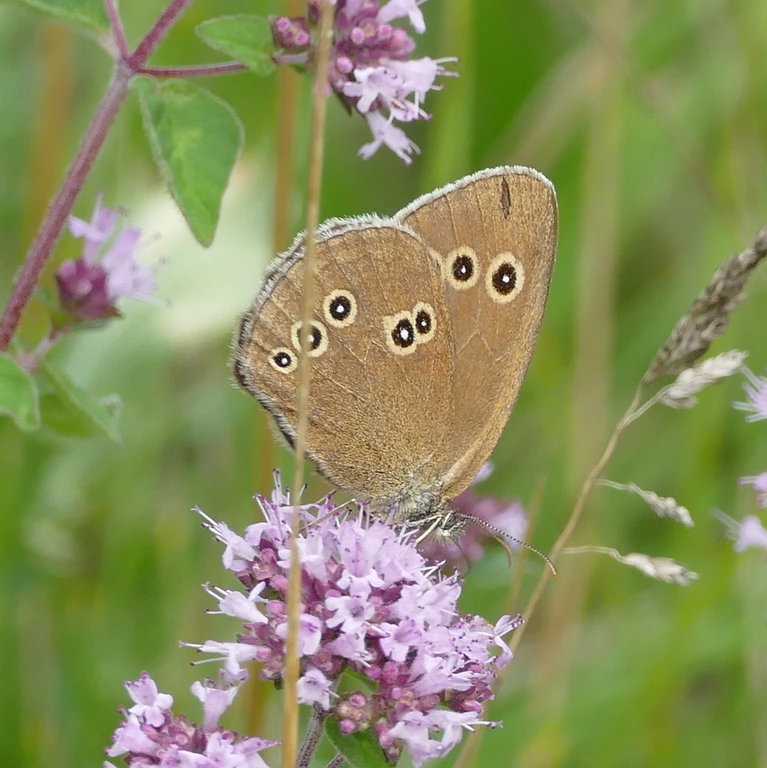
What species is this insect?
Aphantopus hyperantus
